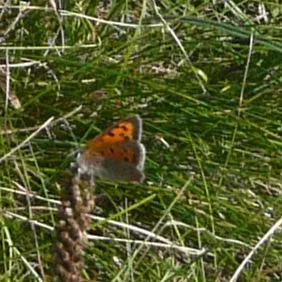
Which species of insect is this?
Lycaena phlaeas
